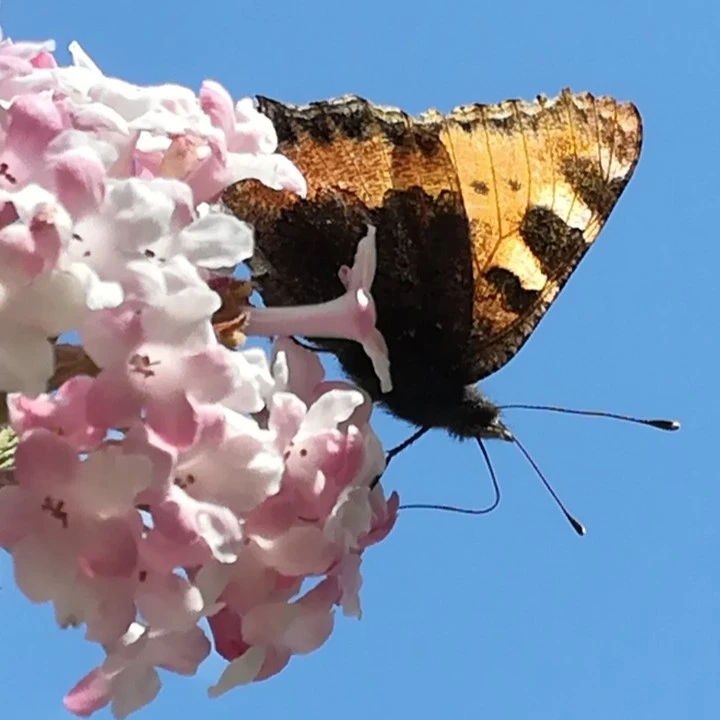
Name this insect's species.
Aglais urticae
